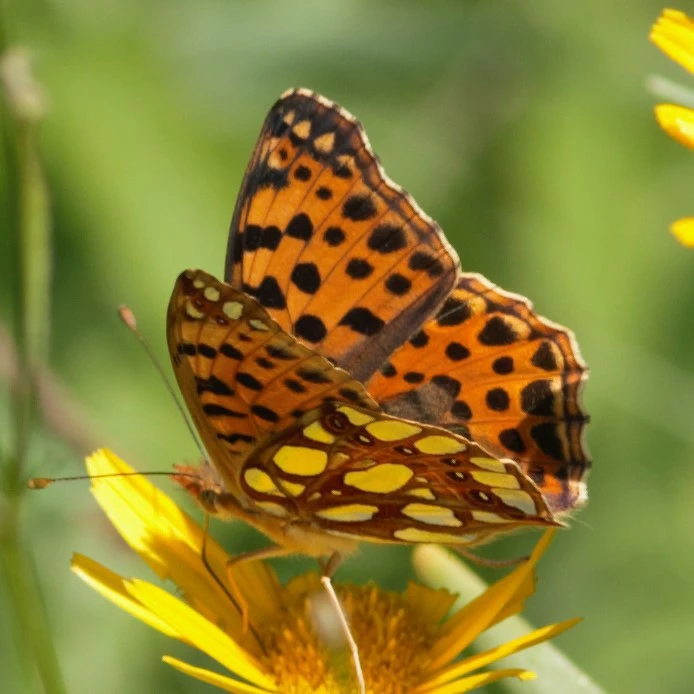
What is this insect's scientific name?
Issoria lathonia
